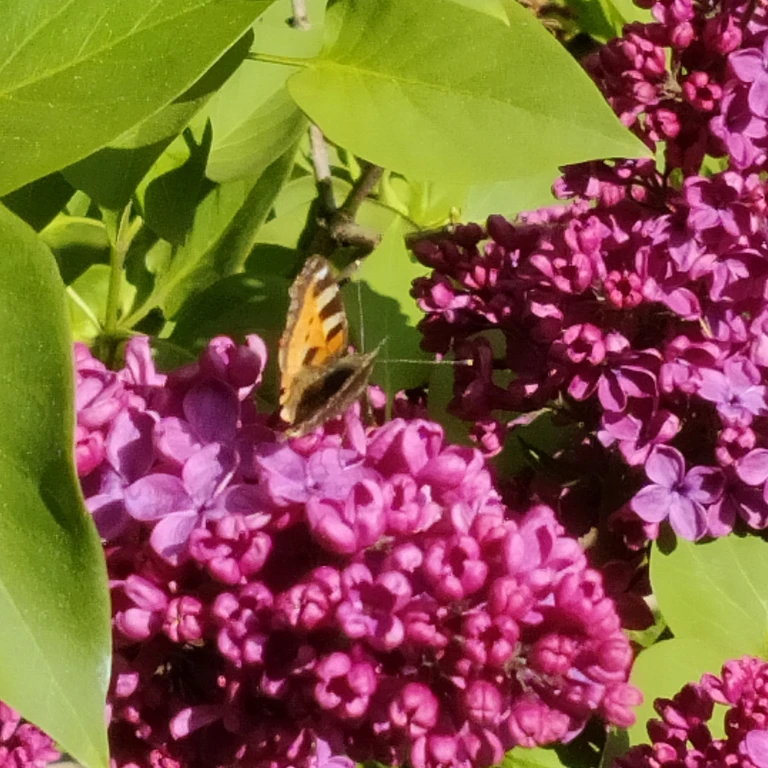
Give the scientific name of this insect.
Aglais urticae
